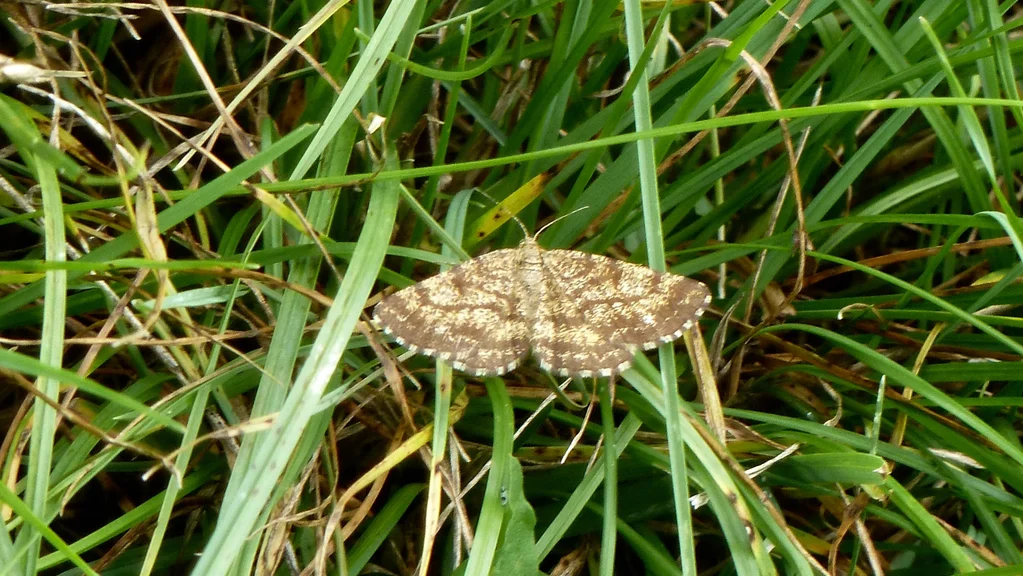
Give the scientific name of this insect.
Ematurga atomaria
